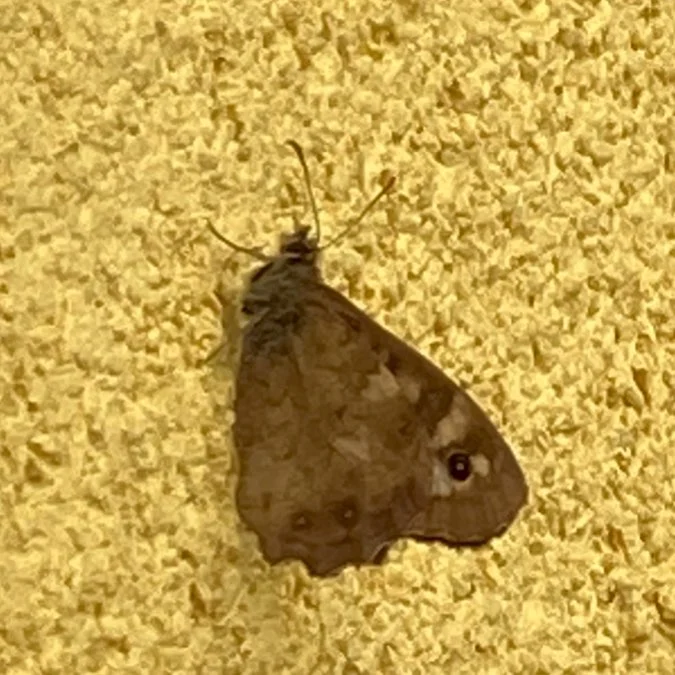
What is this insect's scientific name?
Pararge aegeria
